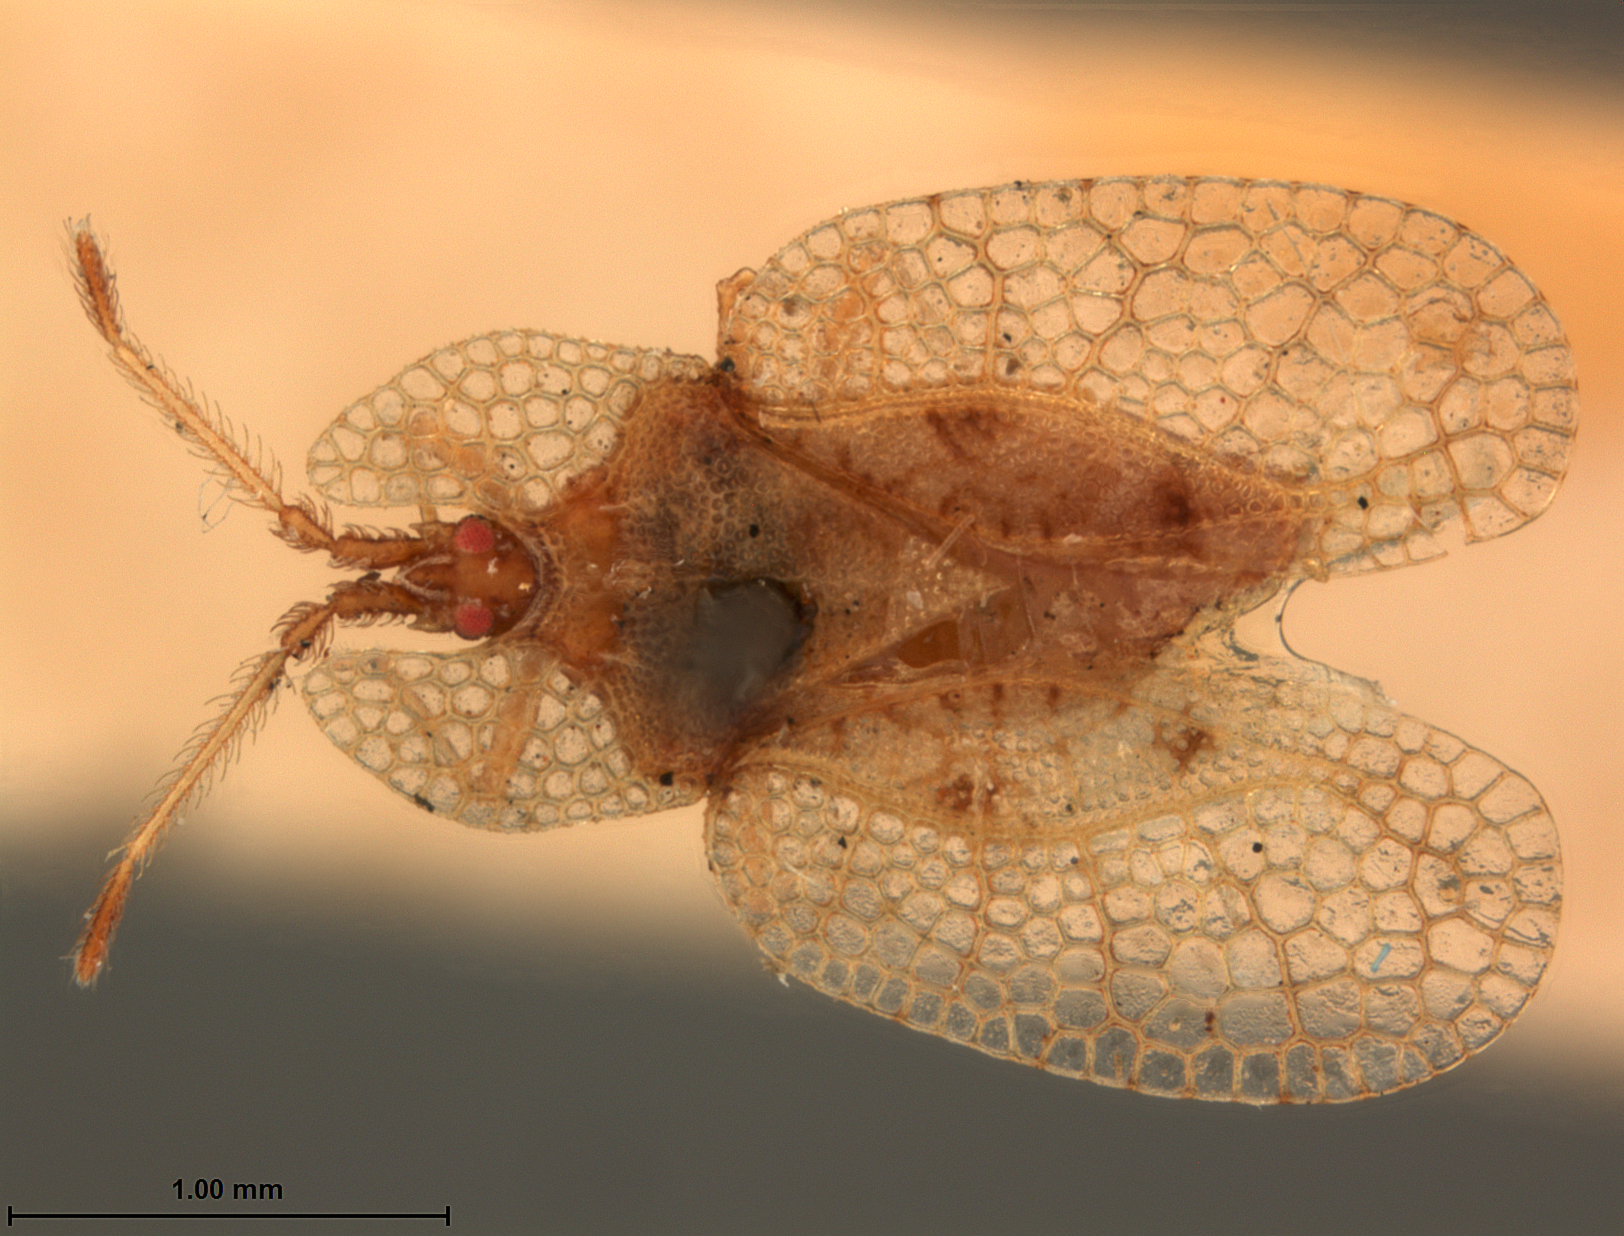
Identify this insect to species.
Platytingis pediades
